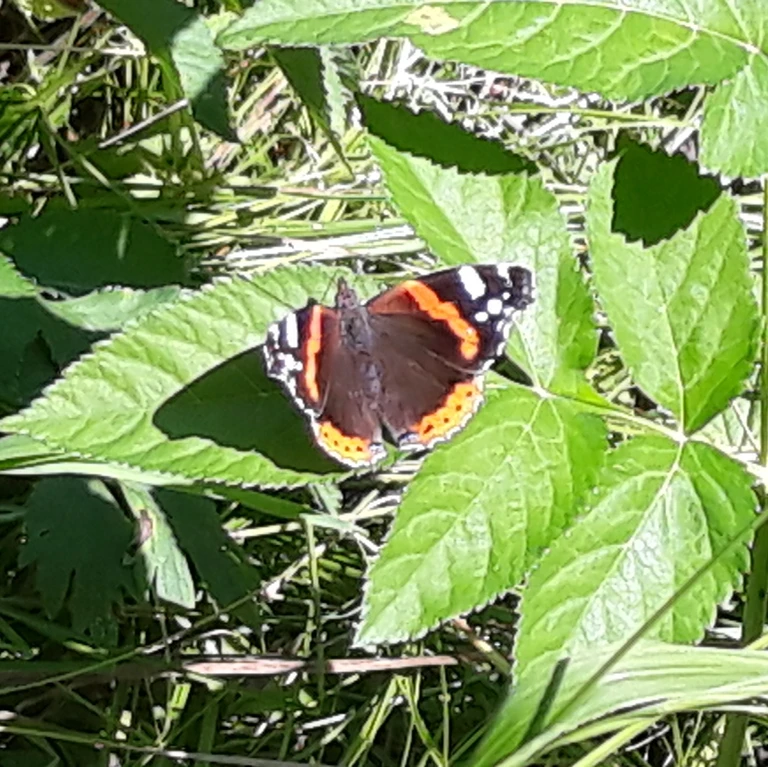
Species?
Vanessa atalanta
